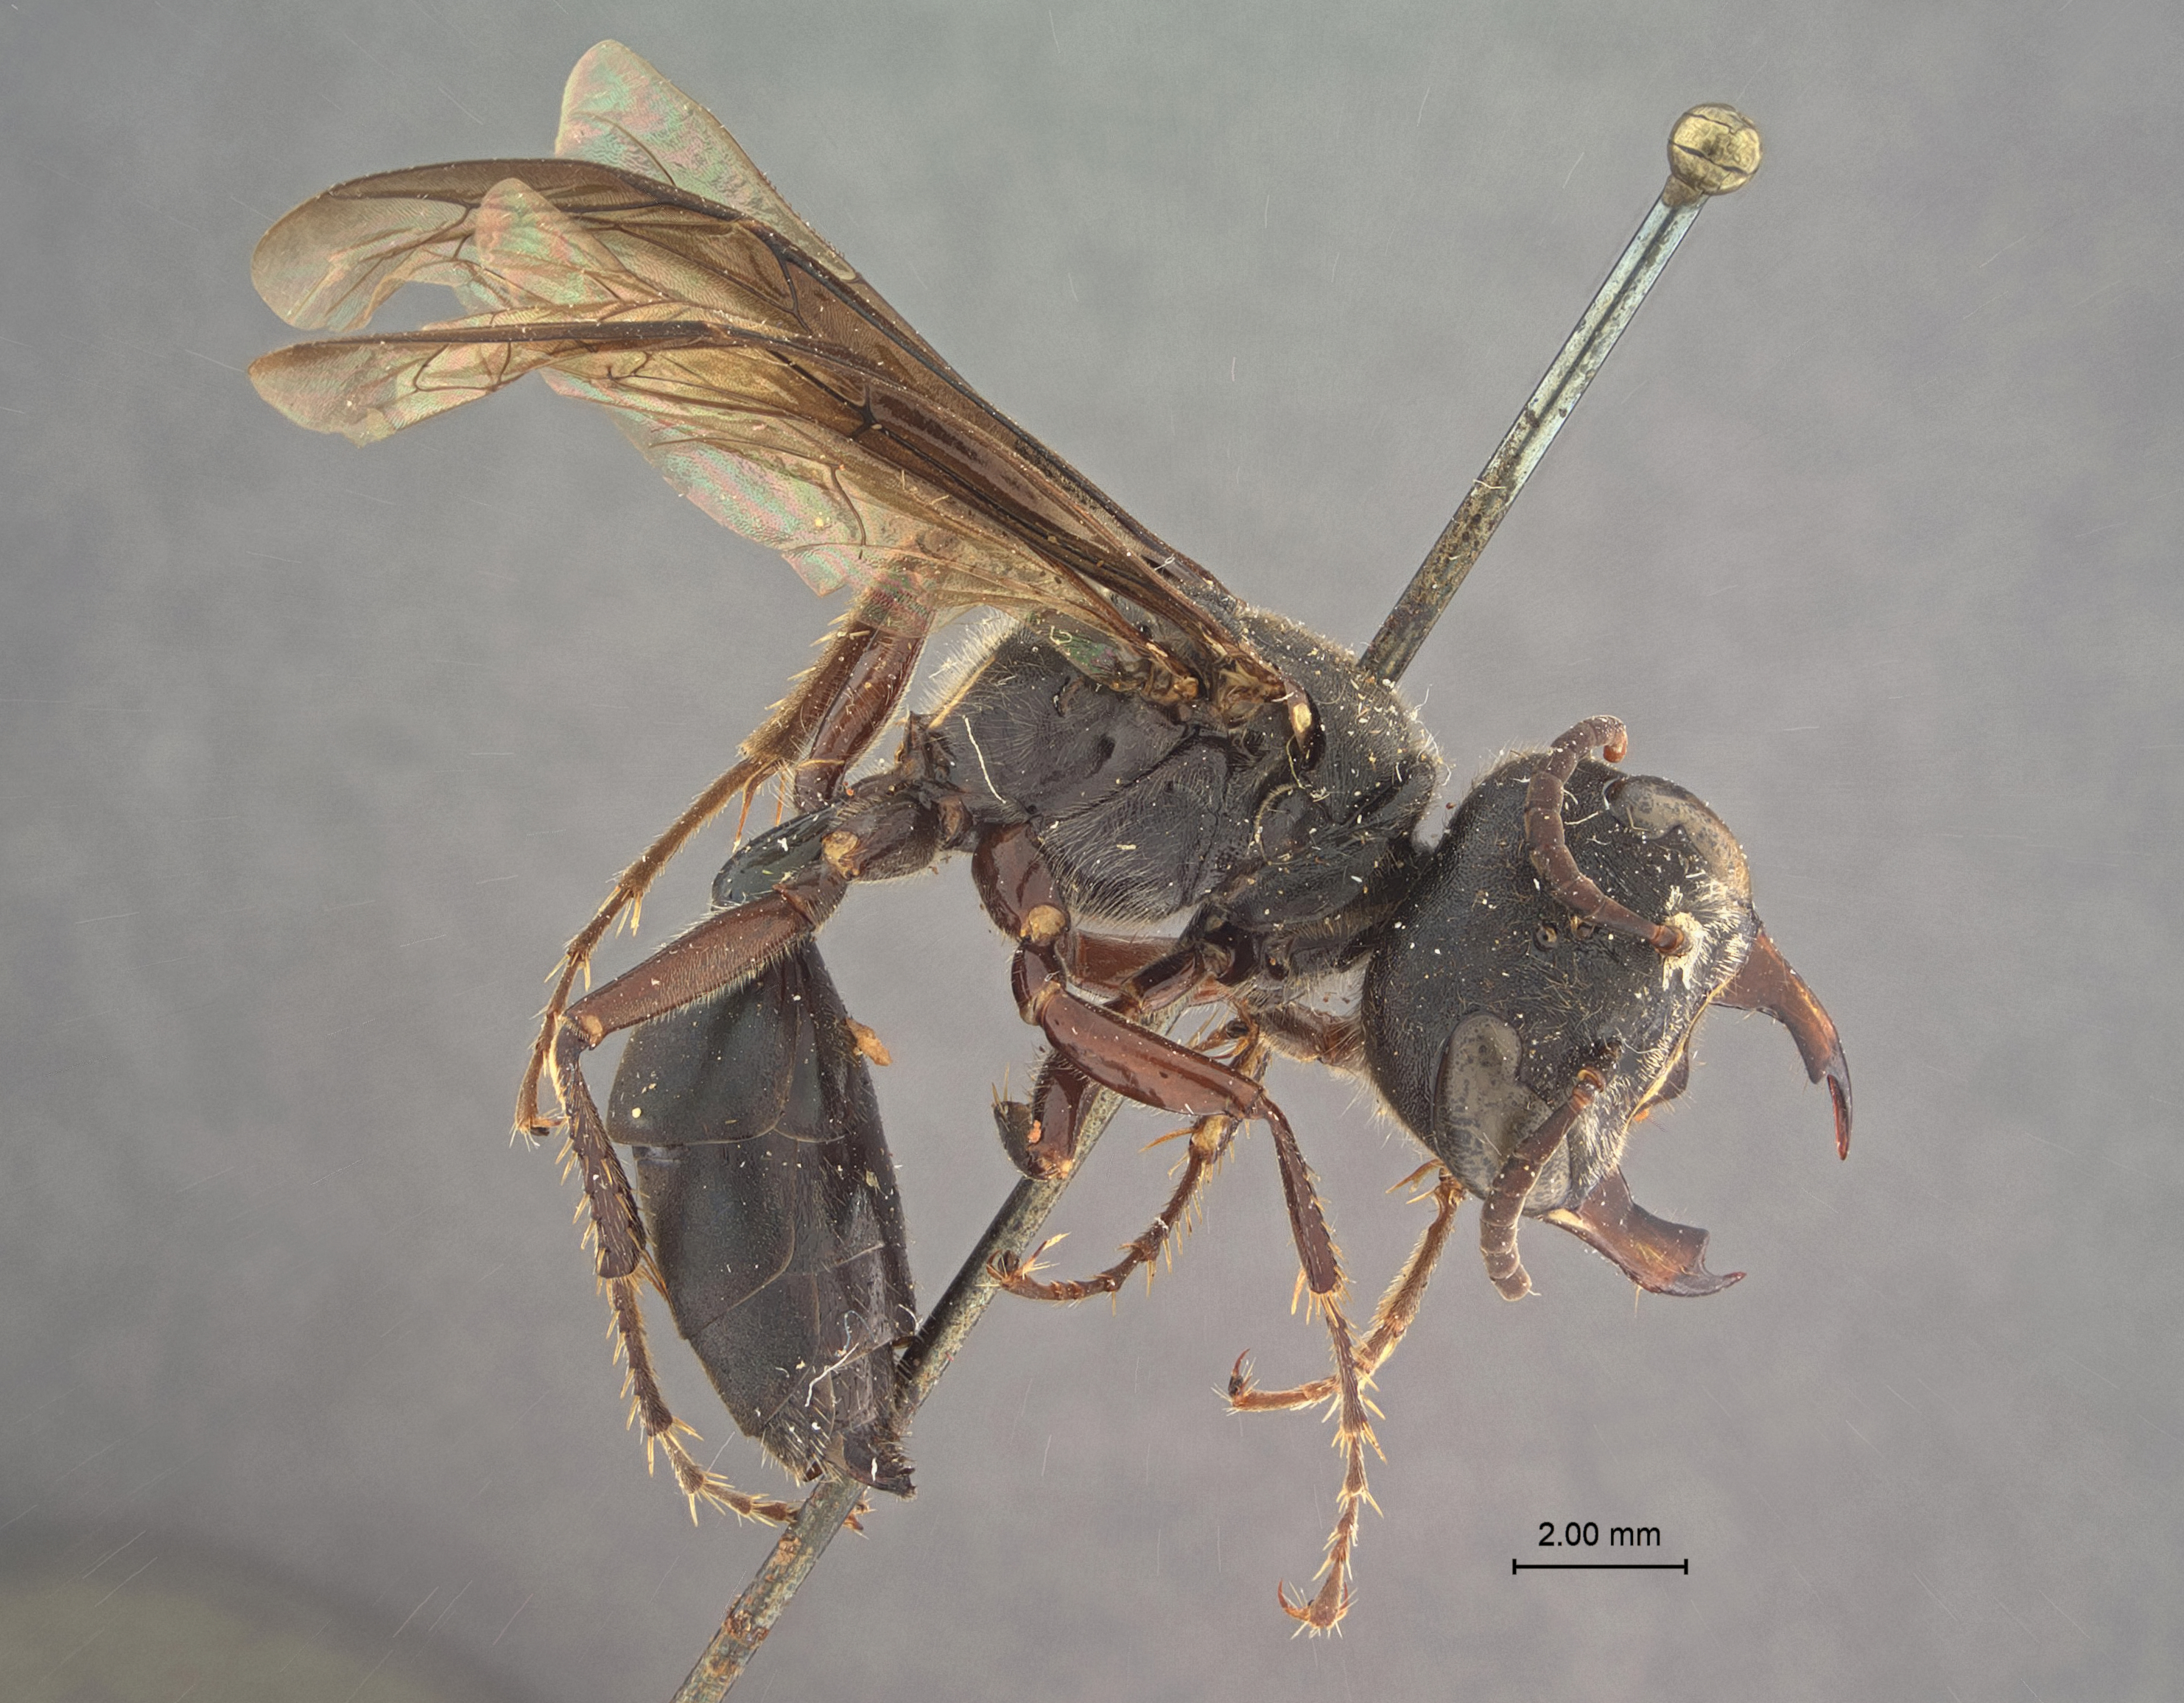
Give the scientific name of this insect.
Tachypus mandibularis
